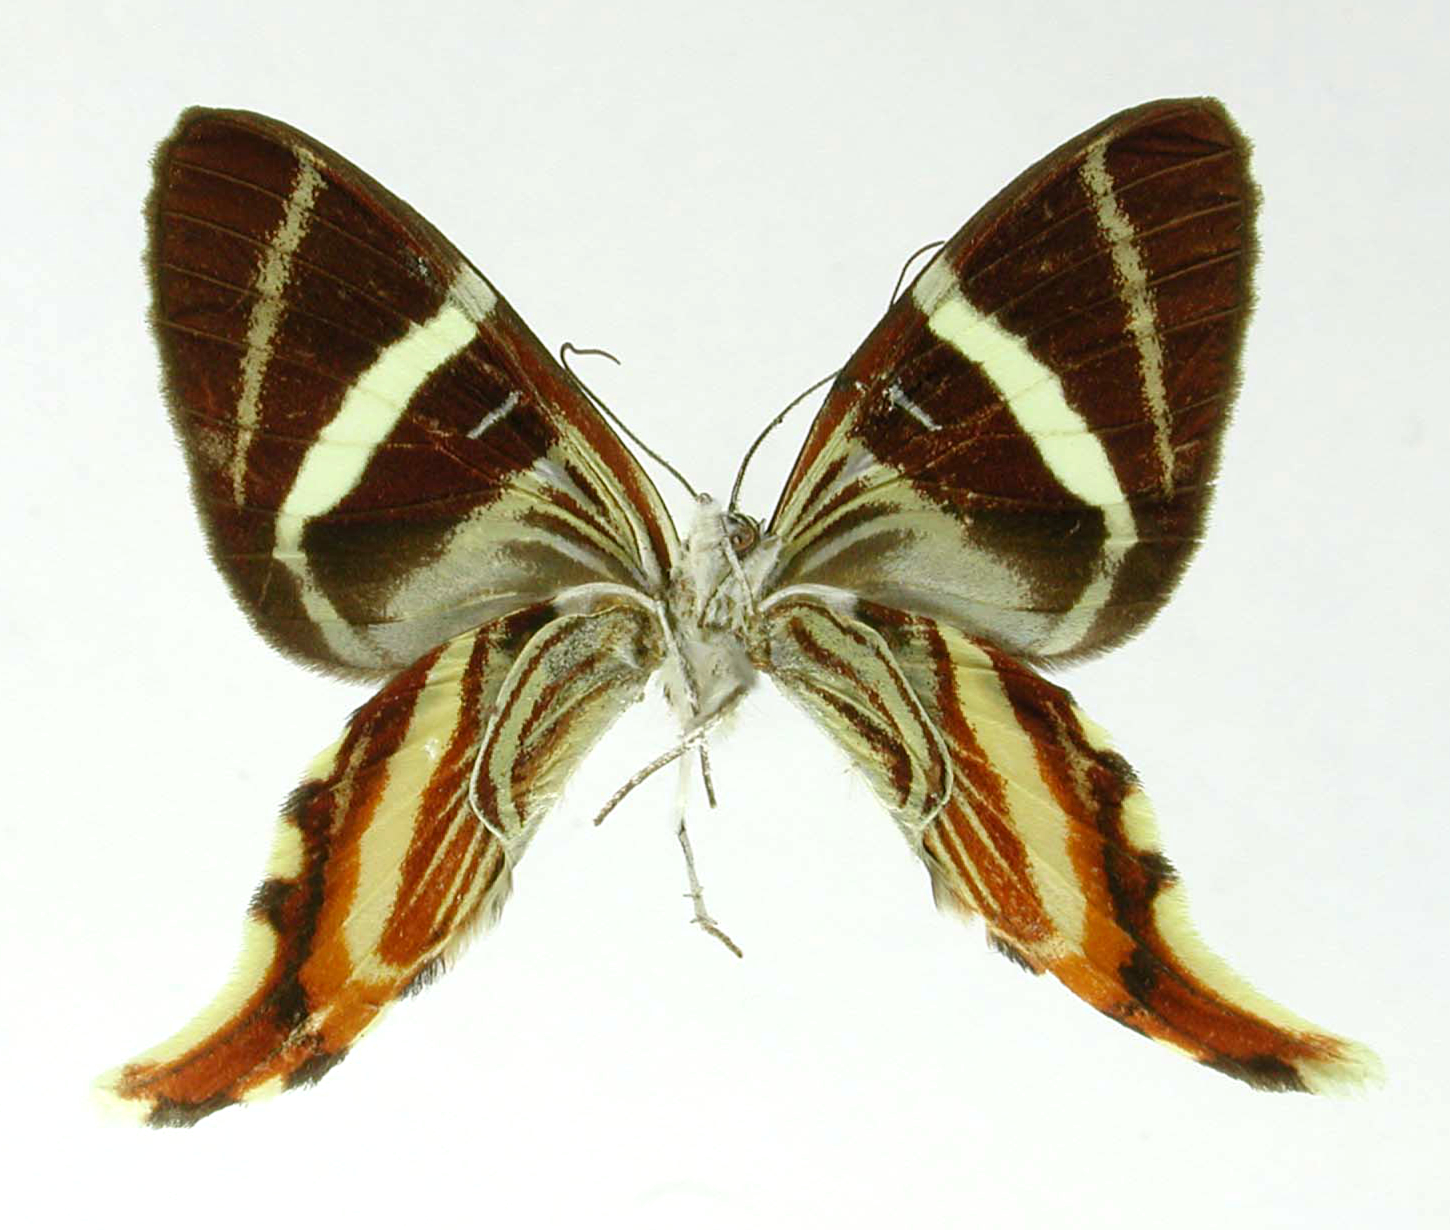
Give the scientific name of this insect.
Ergavia drucei
